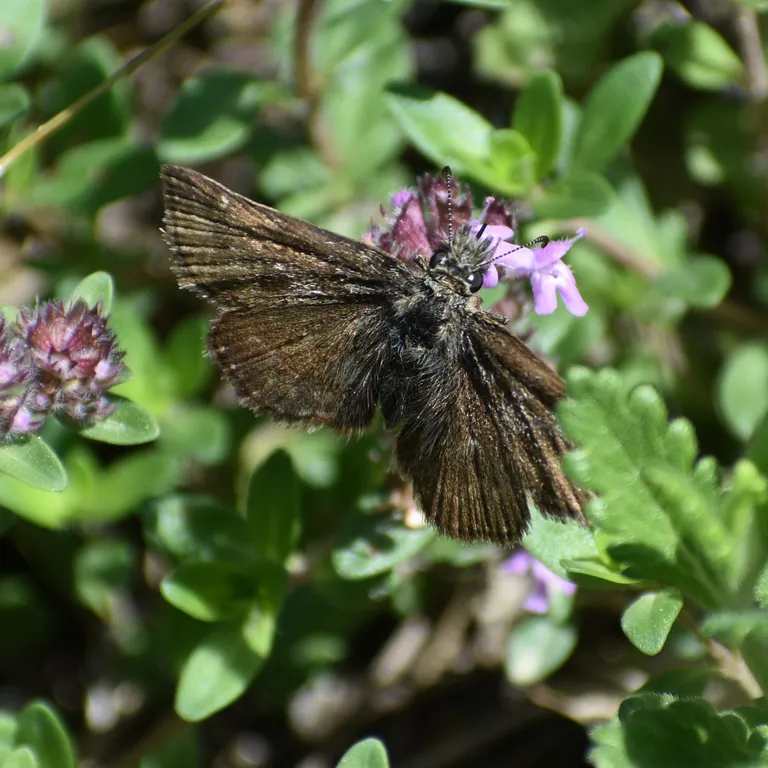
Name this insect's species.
Erynnis tages
